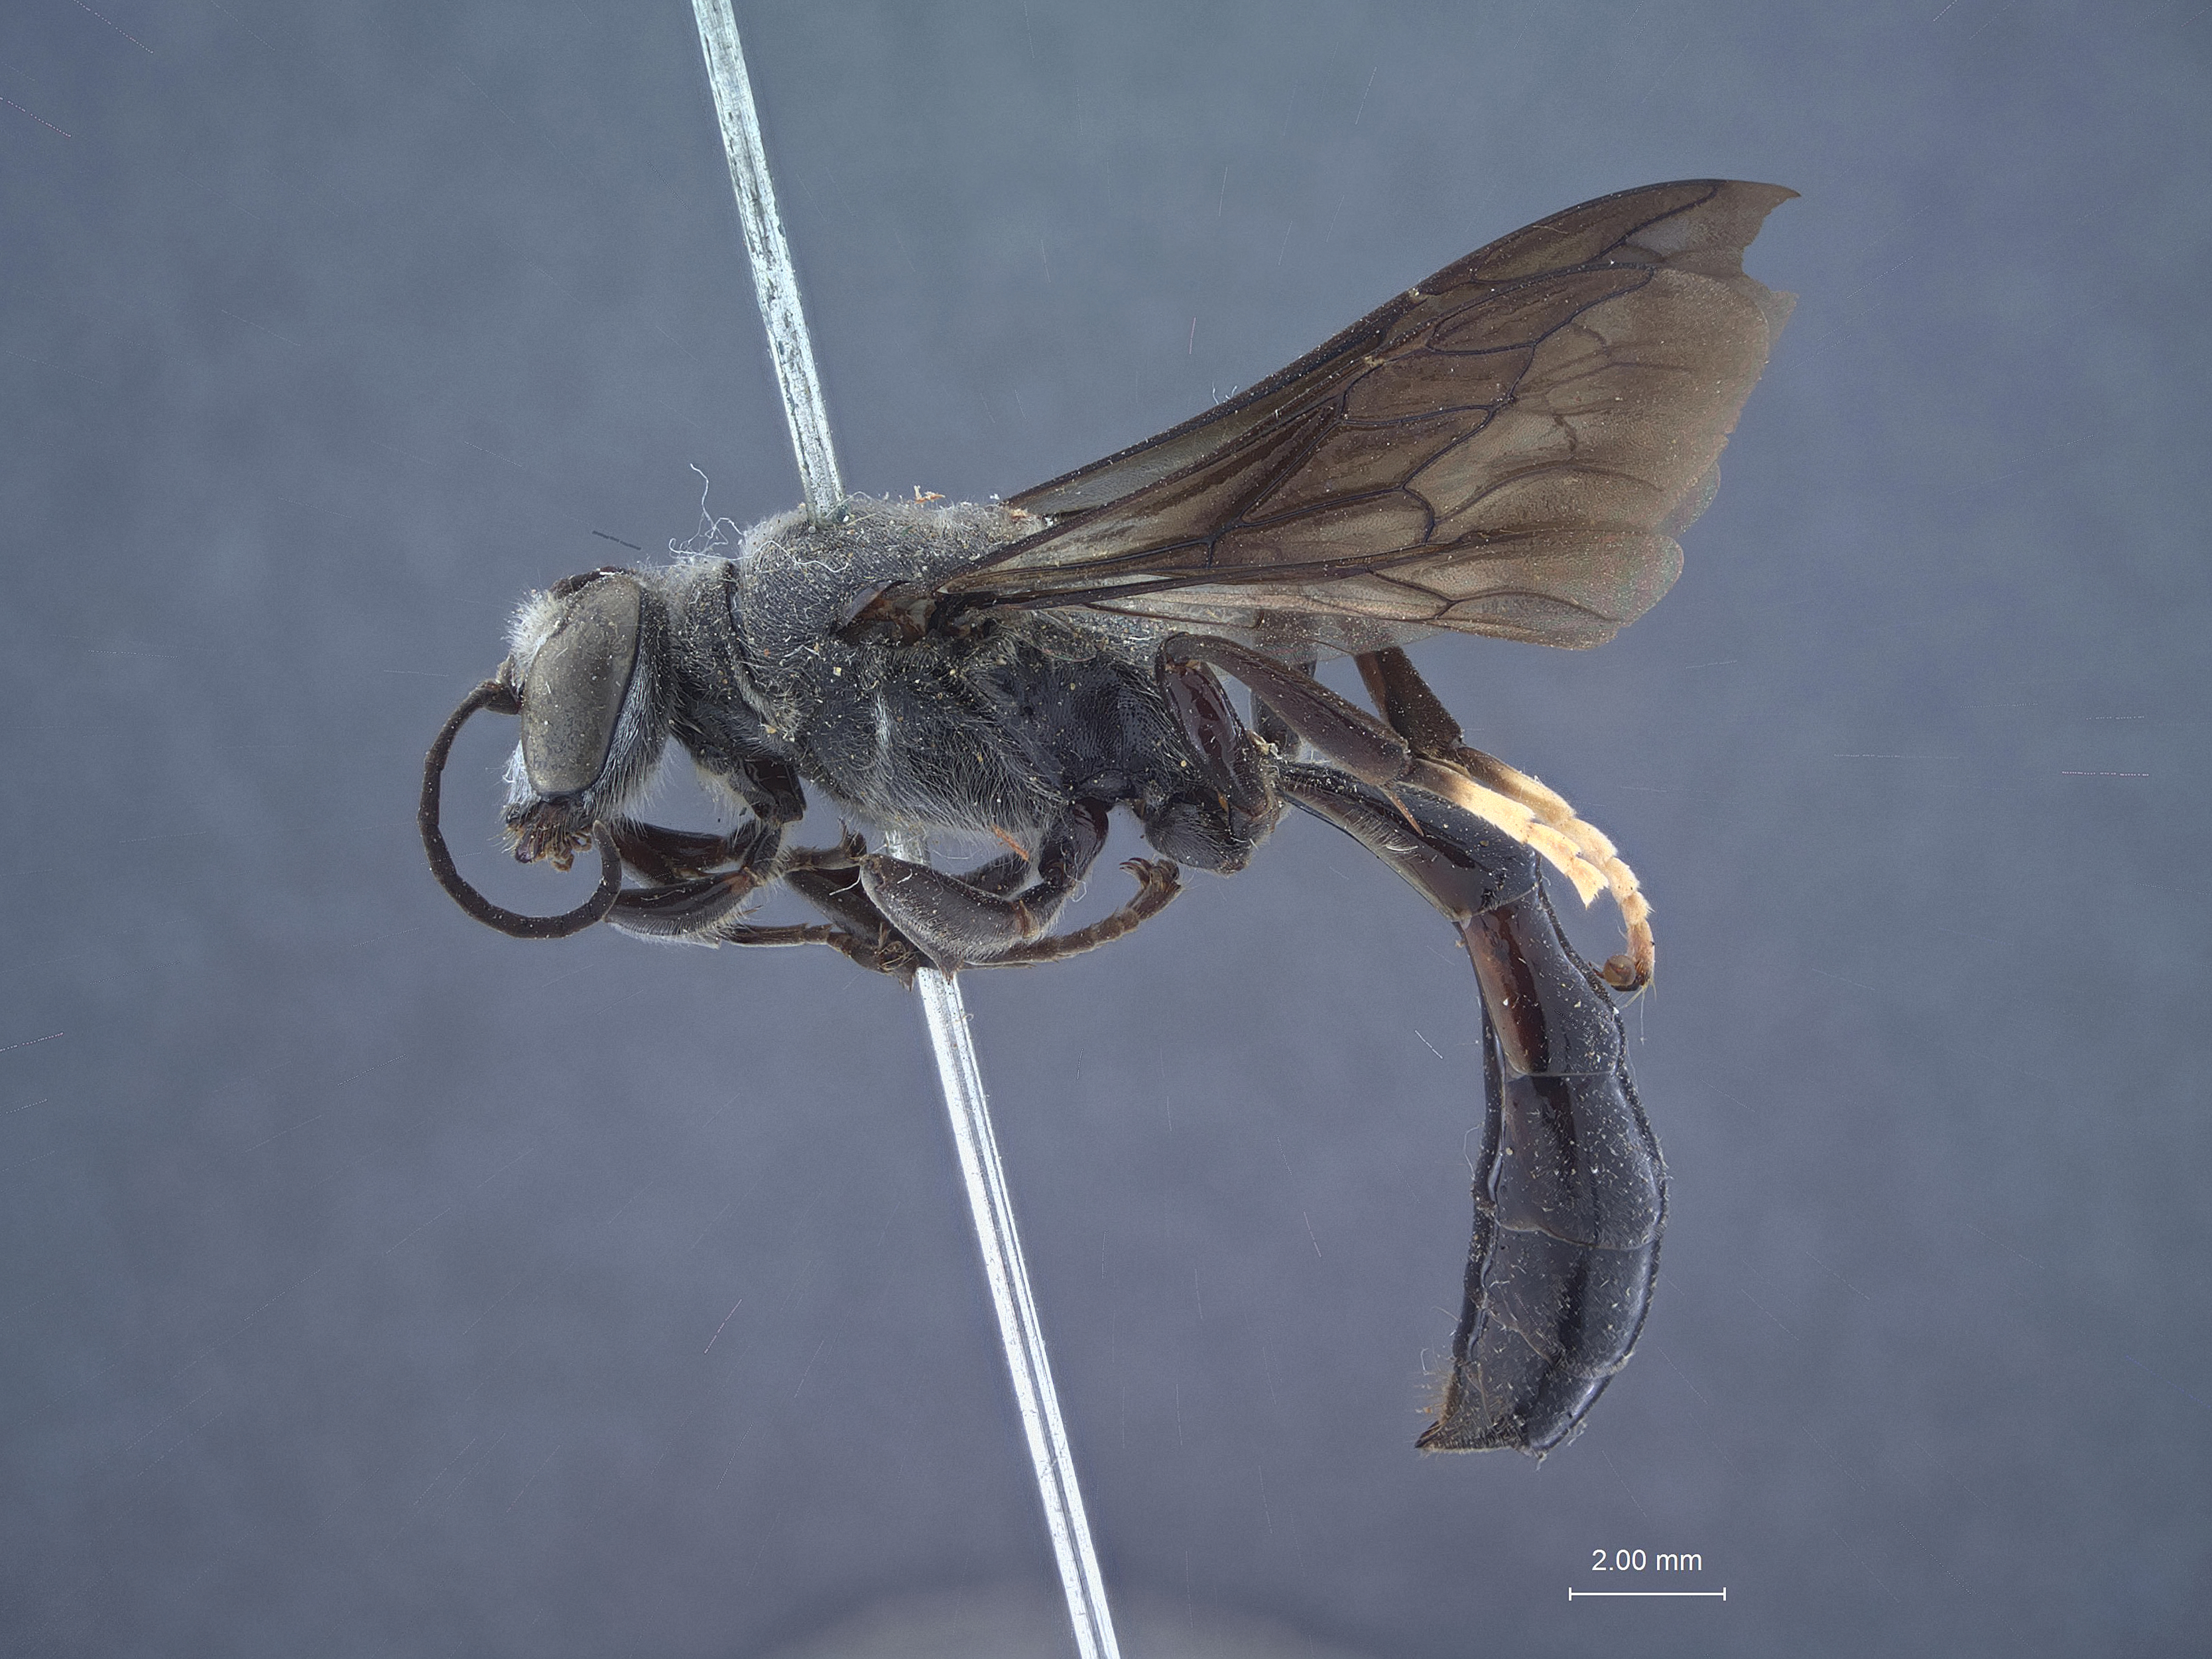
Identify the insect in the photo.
Trypoxylon albiquilosum
